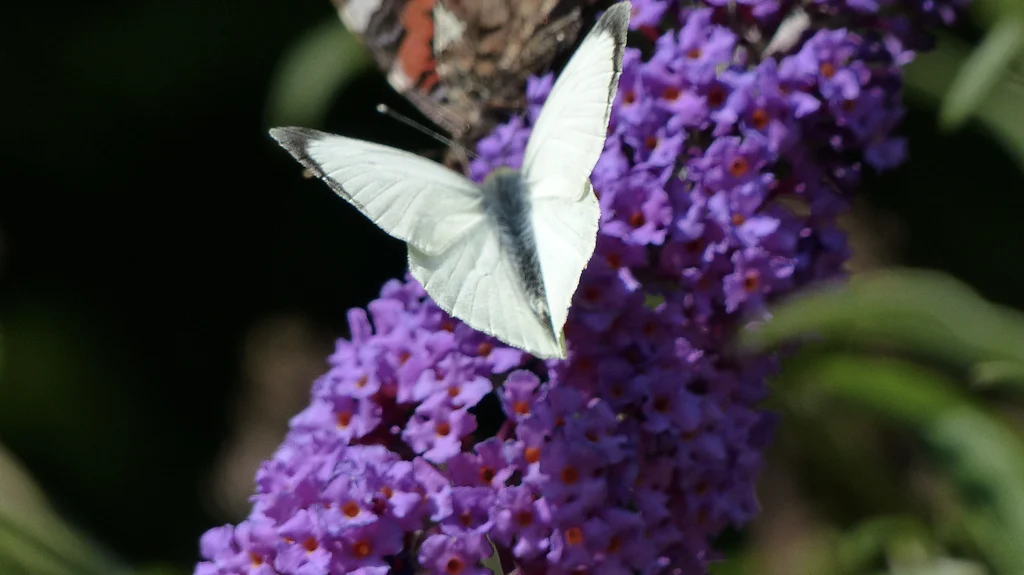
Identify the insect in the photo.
Pieris brassicae
